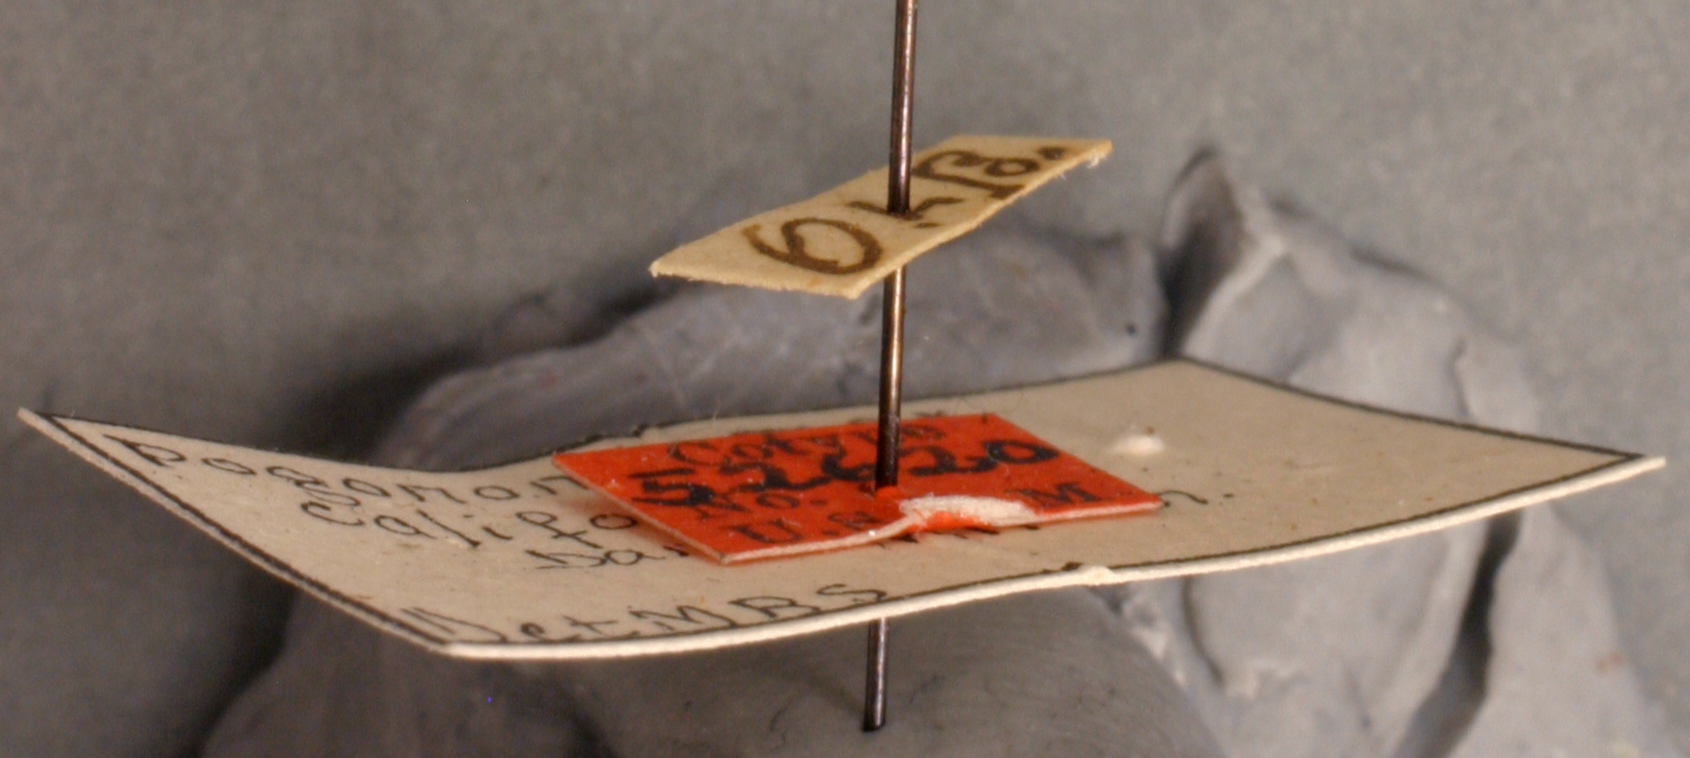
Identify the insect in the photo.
Pogonomyrmex californicus
